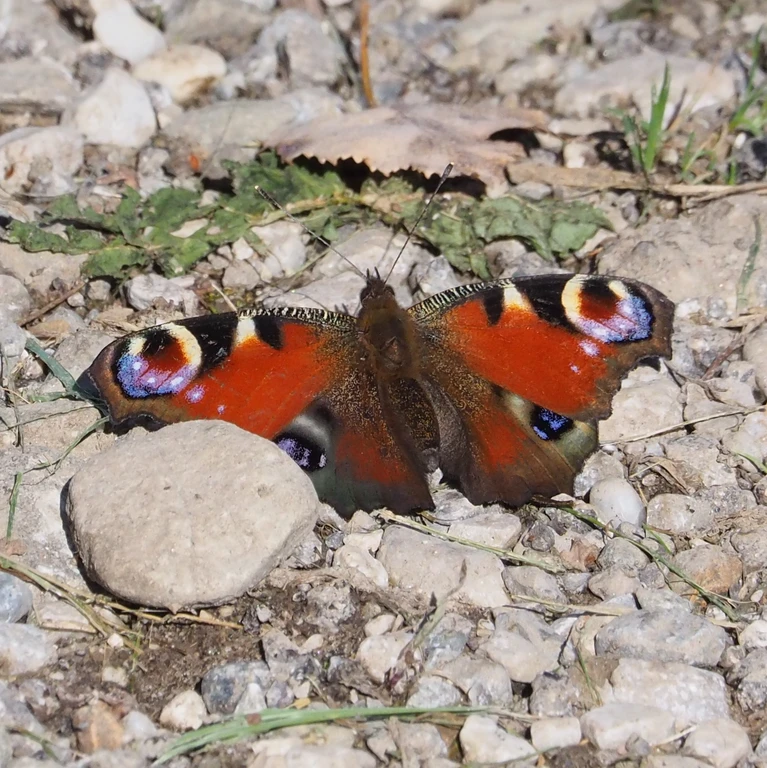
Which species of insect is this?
Aglais io
